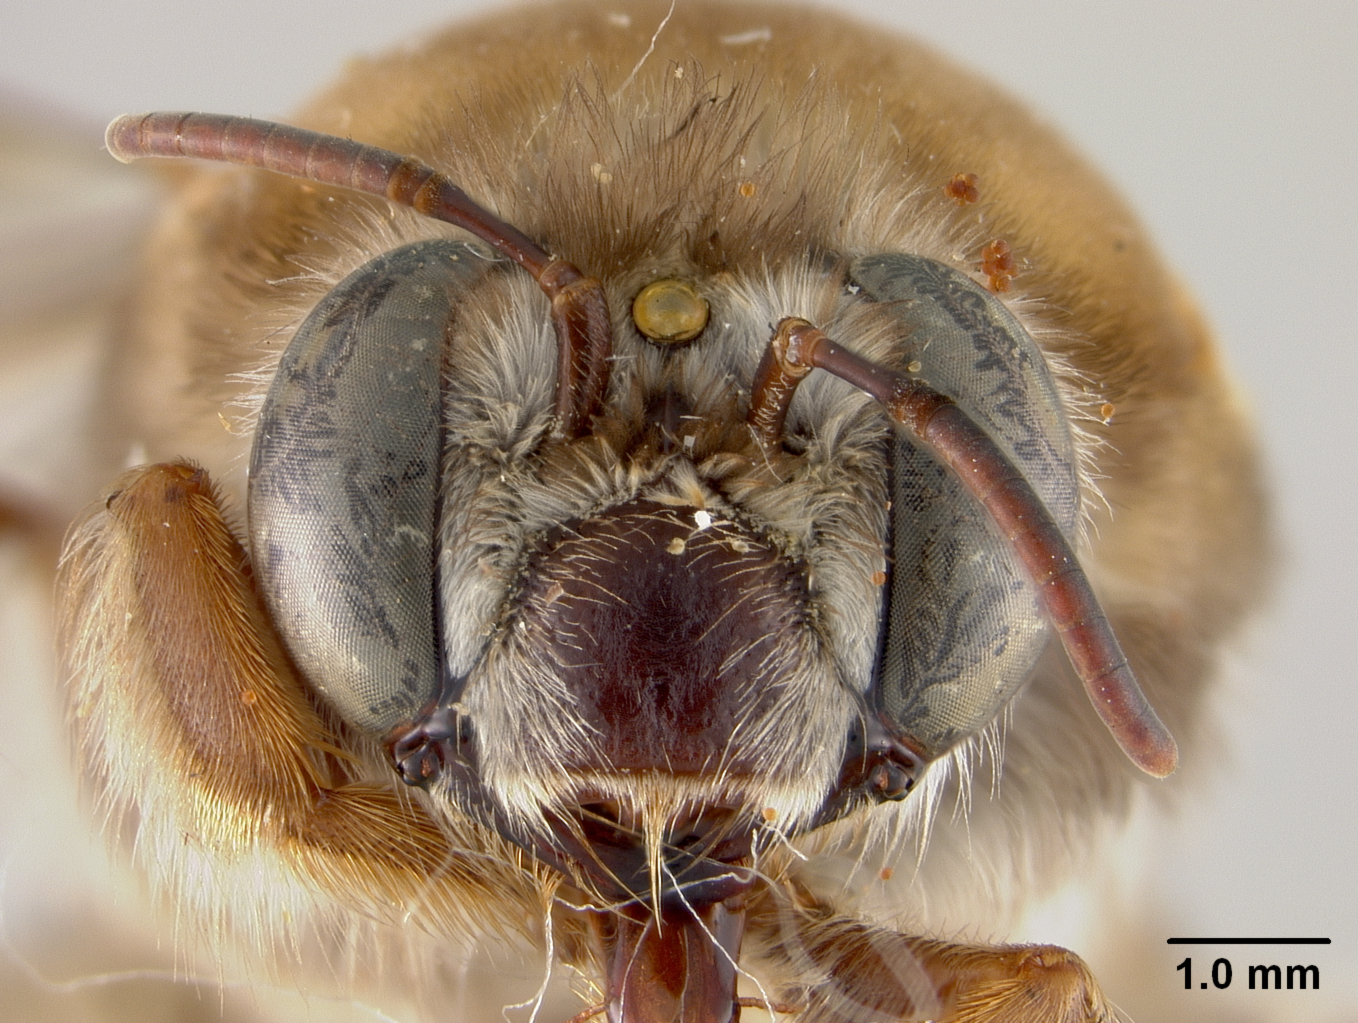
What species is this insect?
Ptiloglossa mayarum
